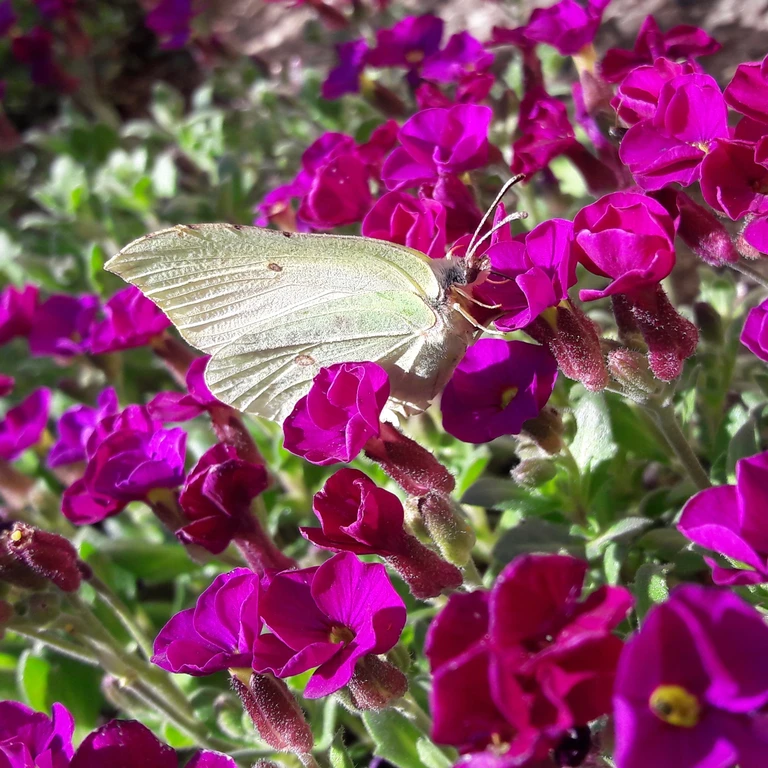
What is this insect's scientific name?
Gonepteryx rhamni
